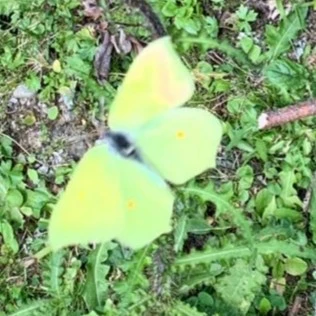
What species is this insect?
Gonepteryx rhamni
